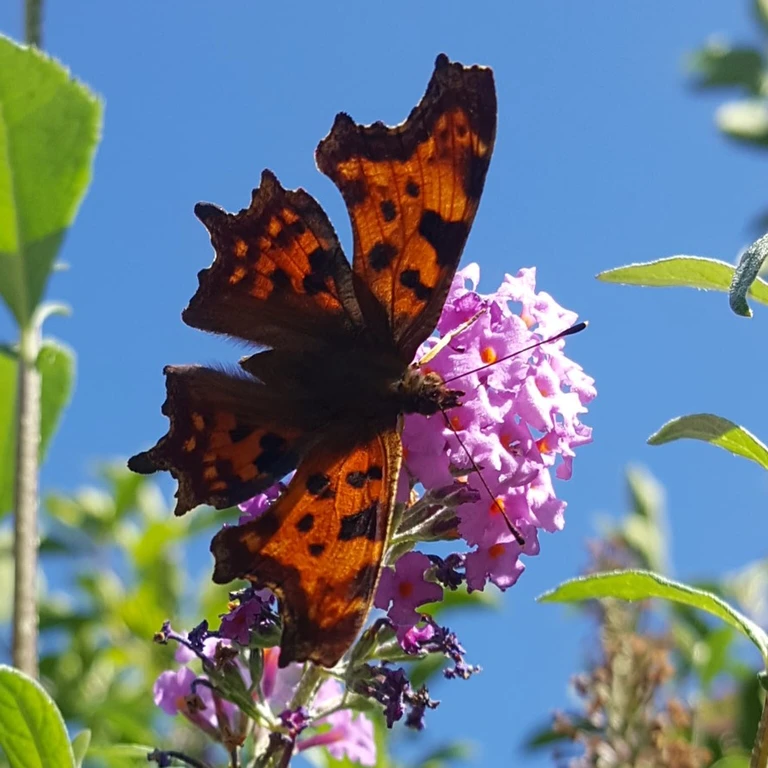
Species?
Polygonia c-album
